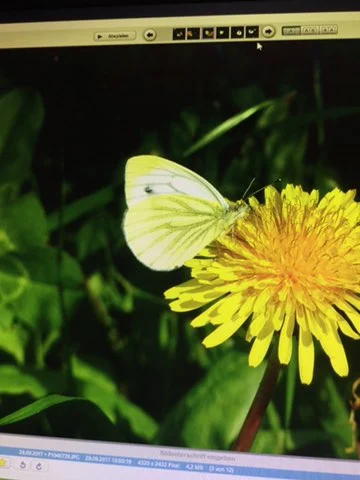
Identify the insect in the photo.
Pieris napi
